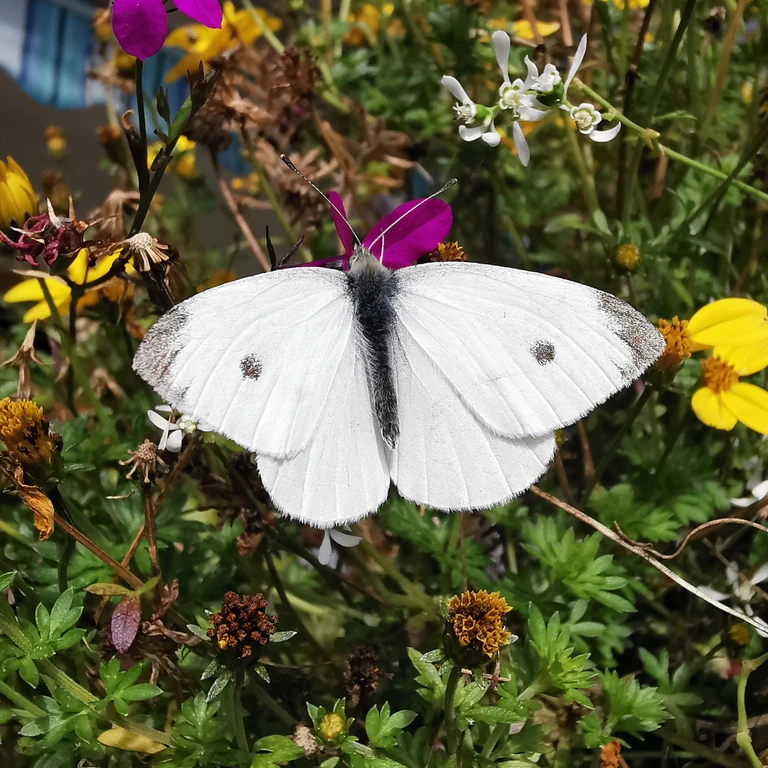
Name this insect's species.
Pieris rapae
